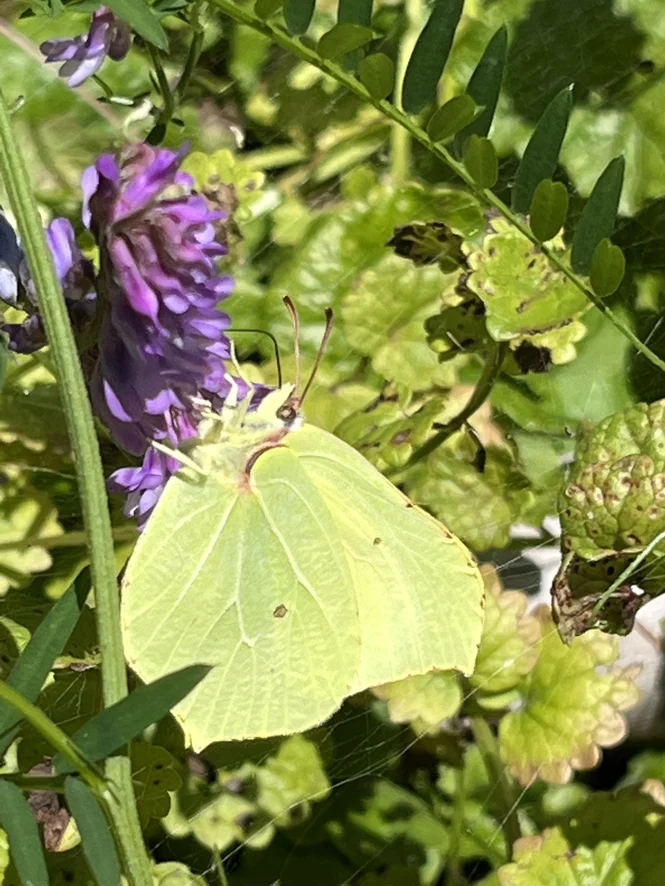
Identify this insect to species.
Gonepteryx rhamni
